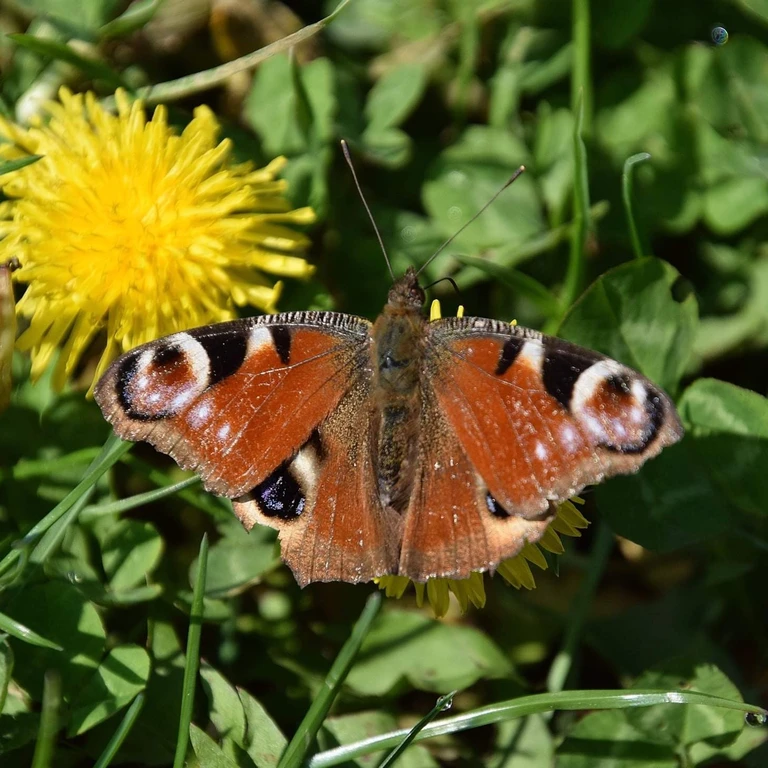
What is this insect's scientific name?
Aglais io
